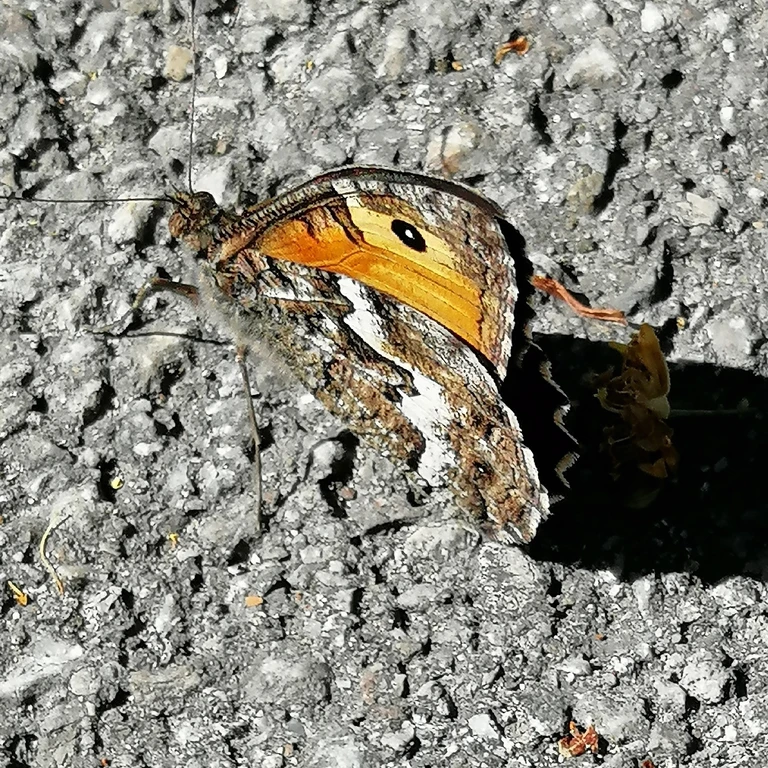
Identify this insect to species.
Hipparchia semele
